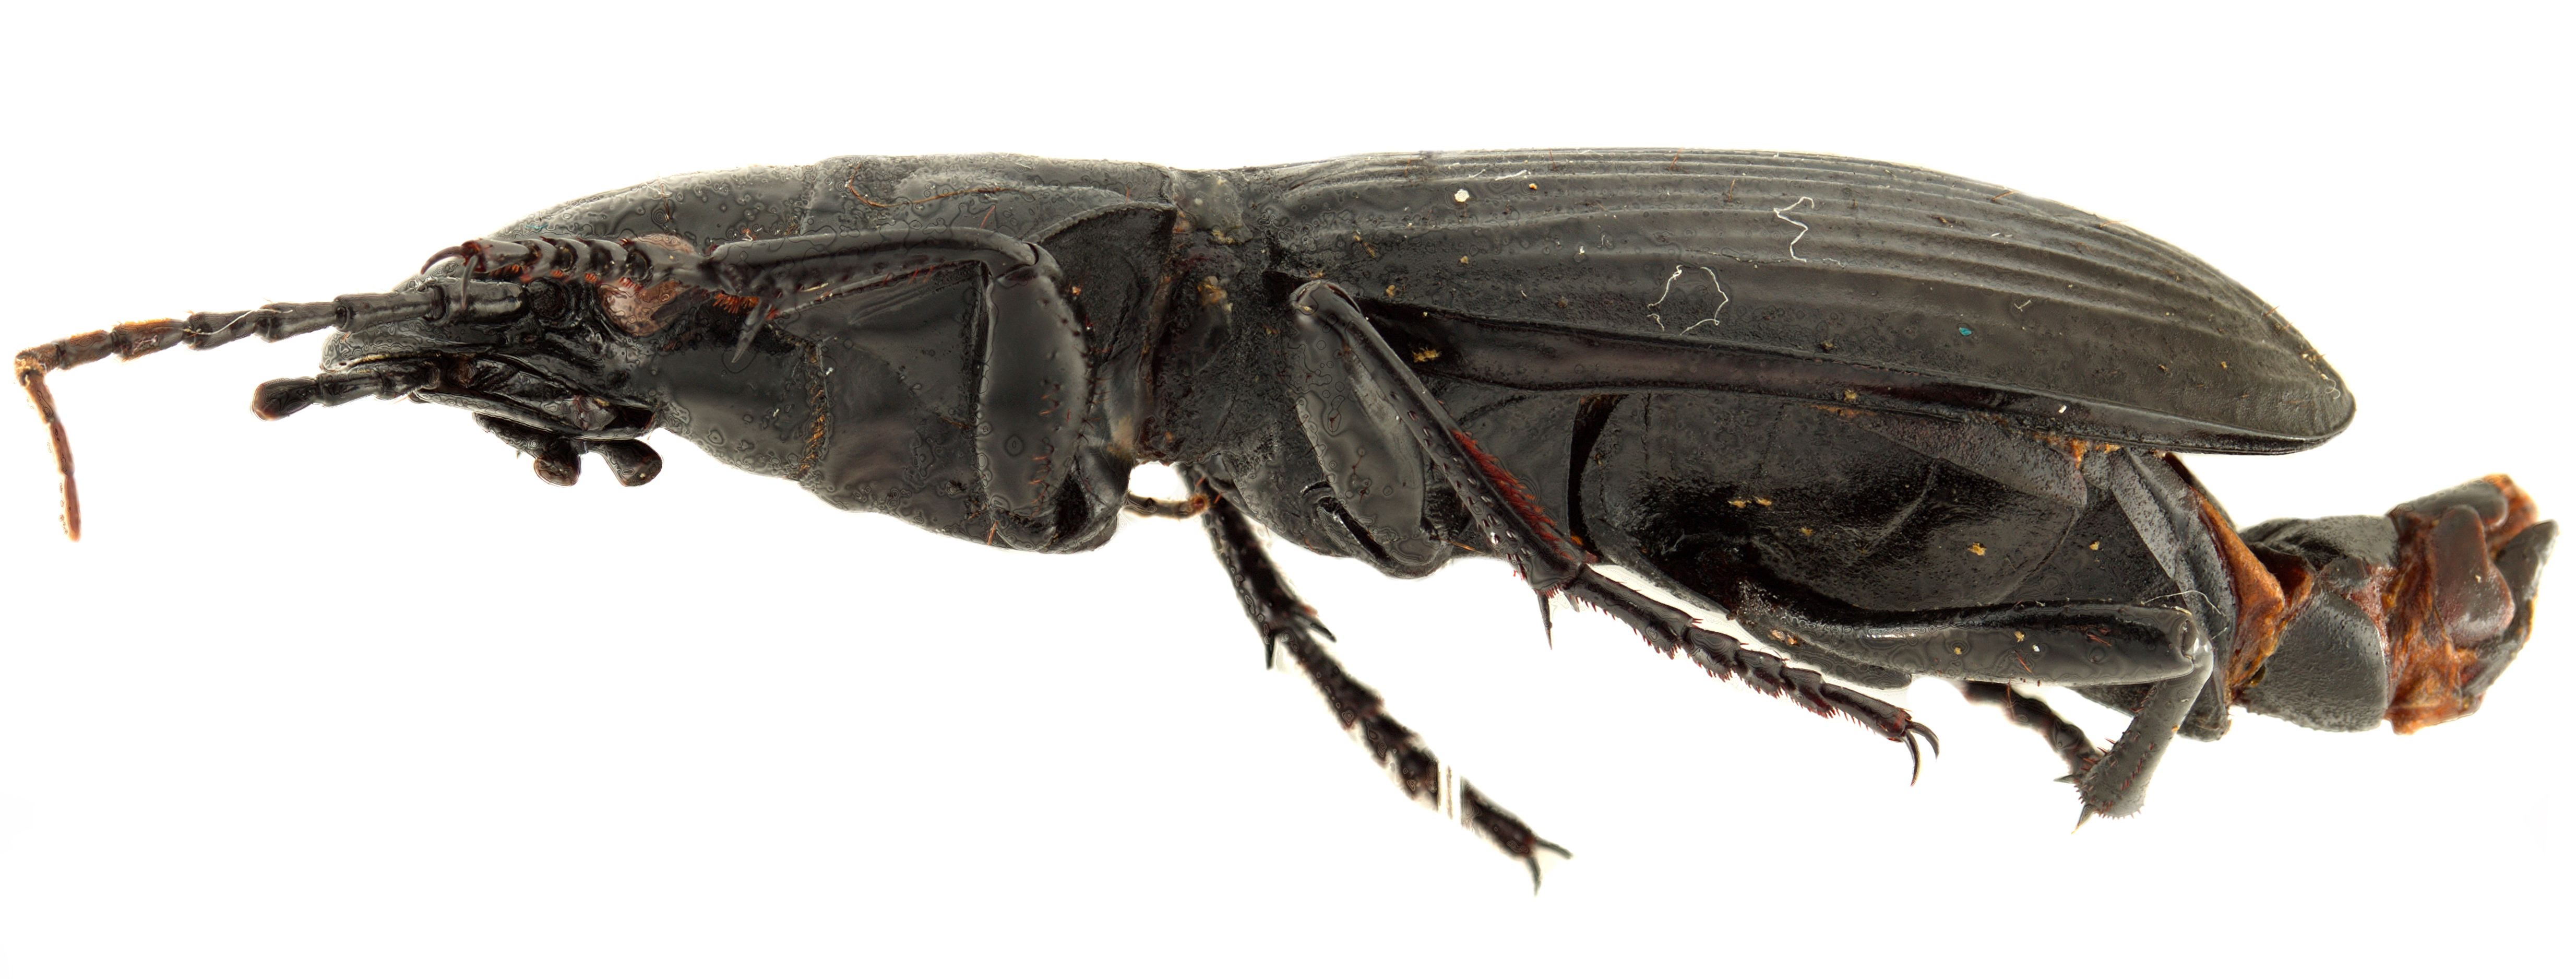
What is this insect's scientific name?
Enceladus gigas
